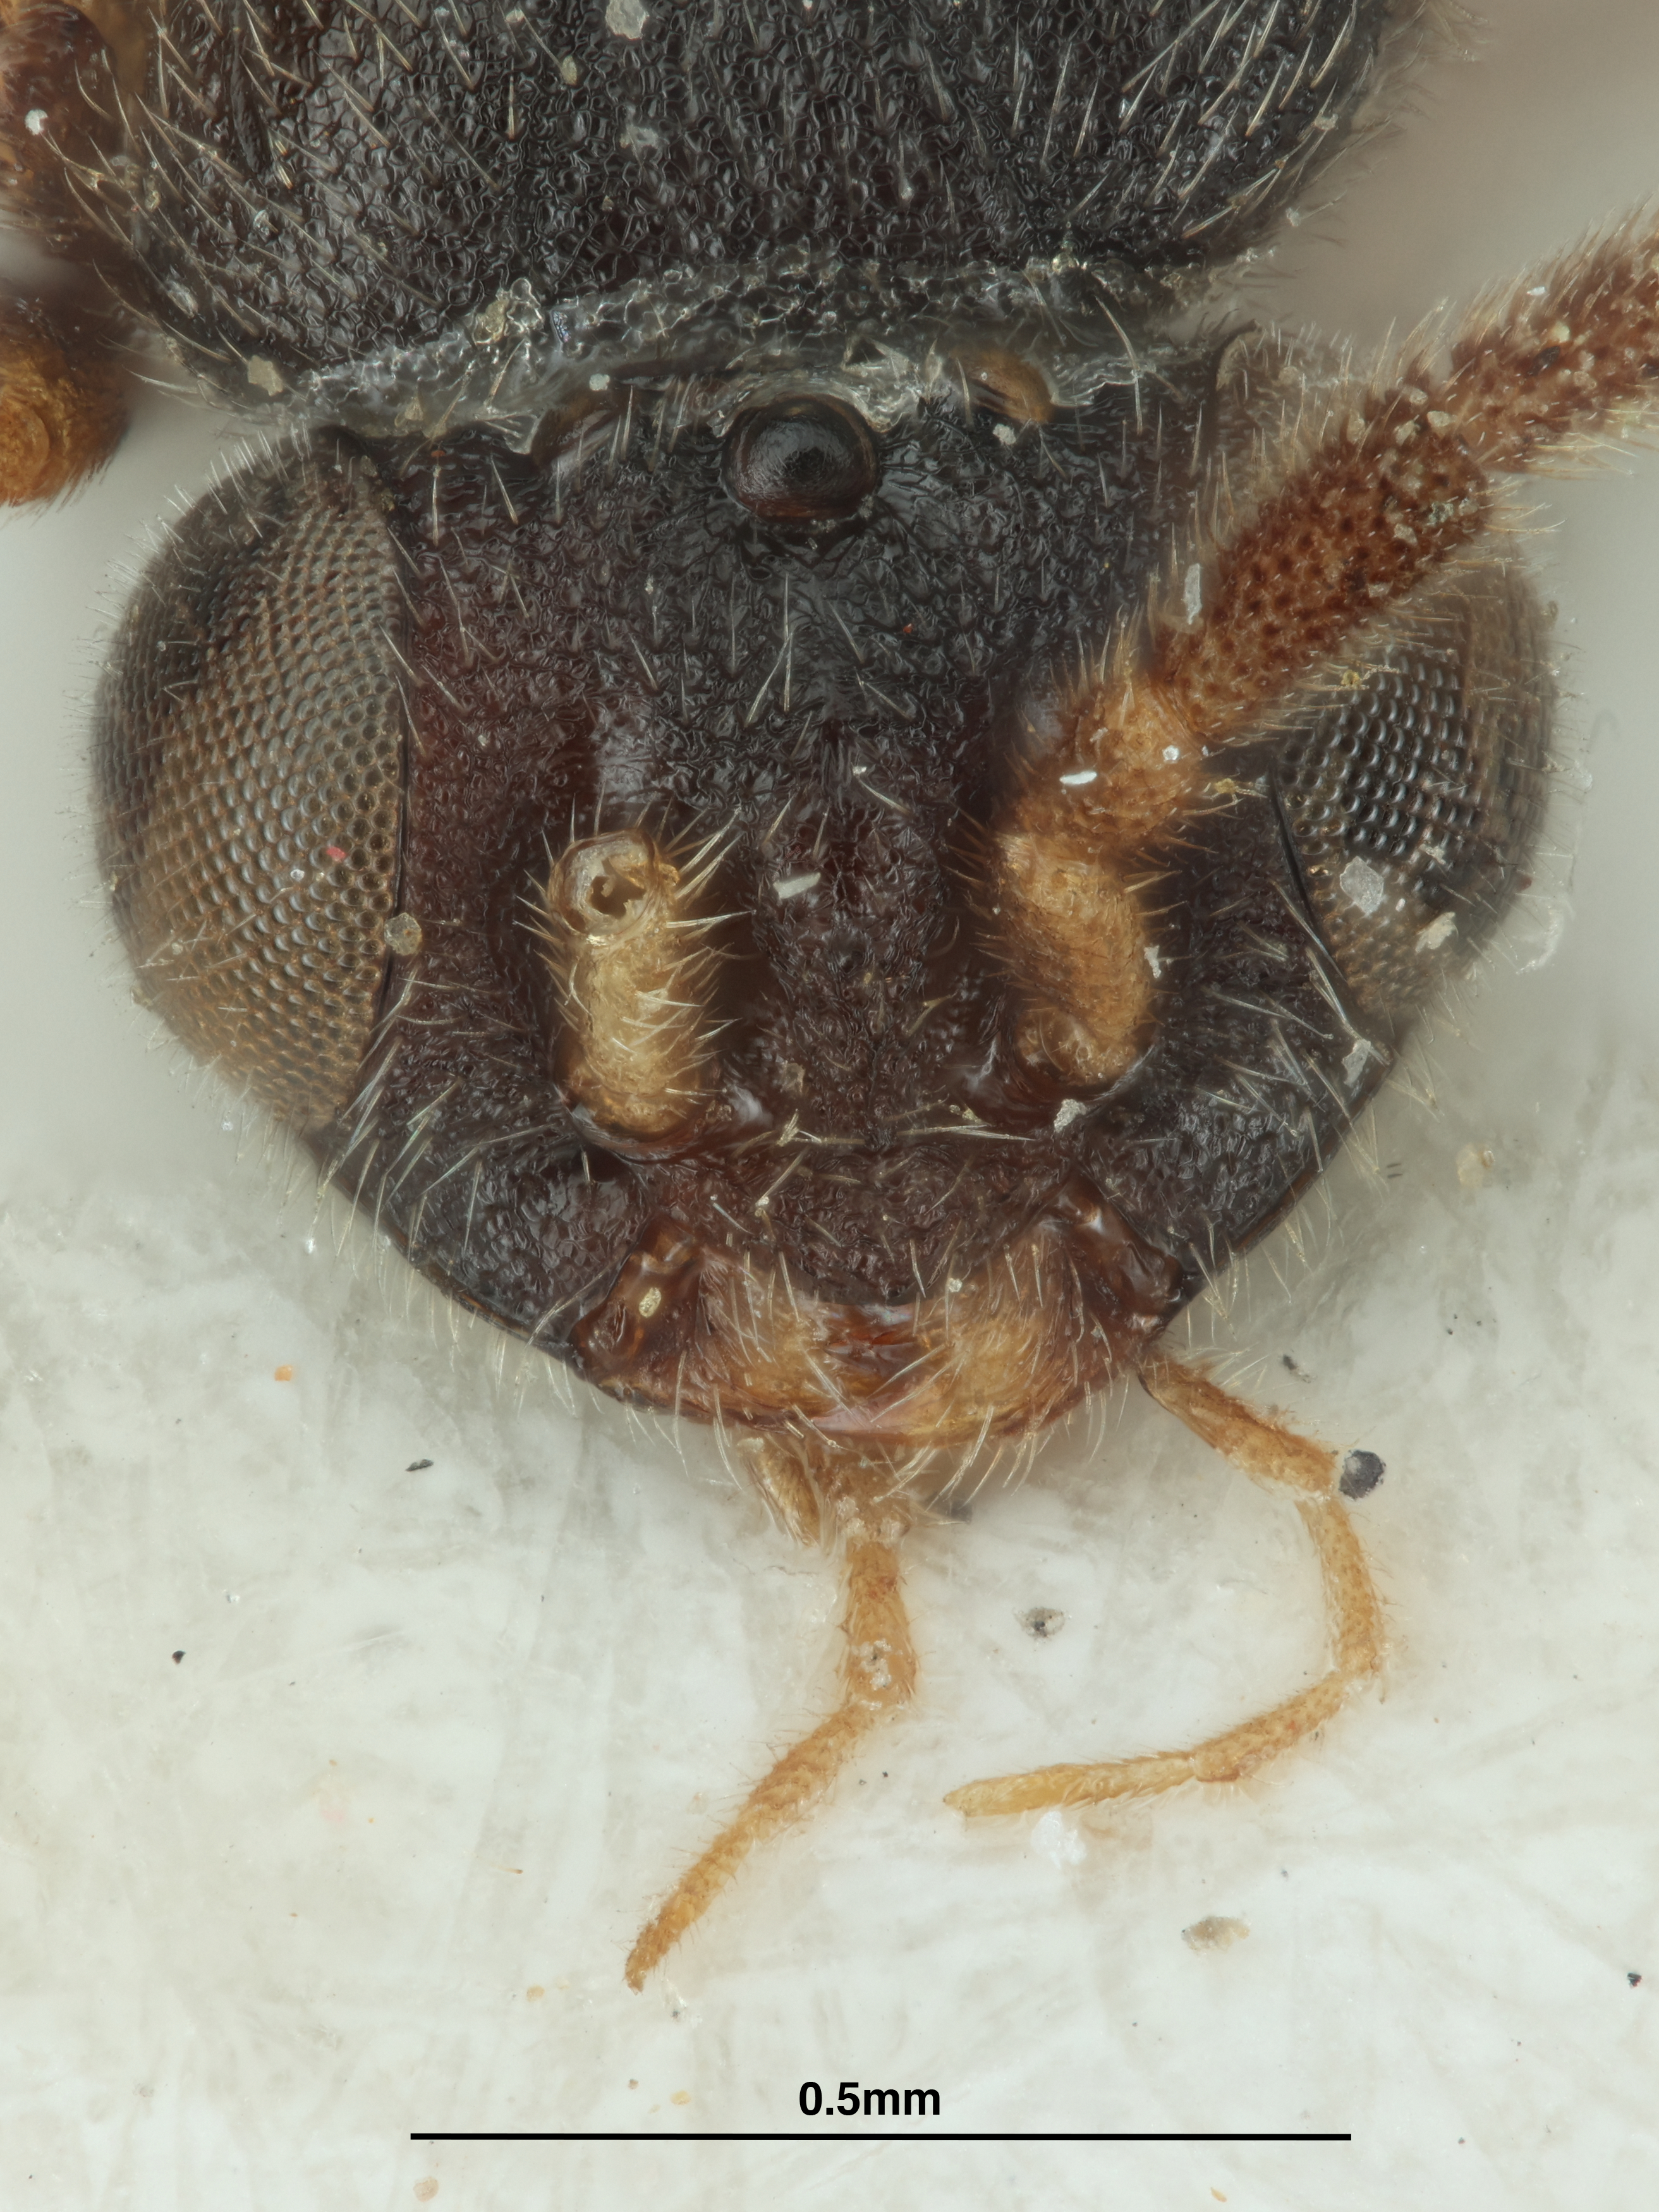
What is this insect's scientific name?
Labeo typhlocybae
